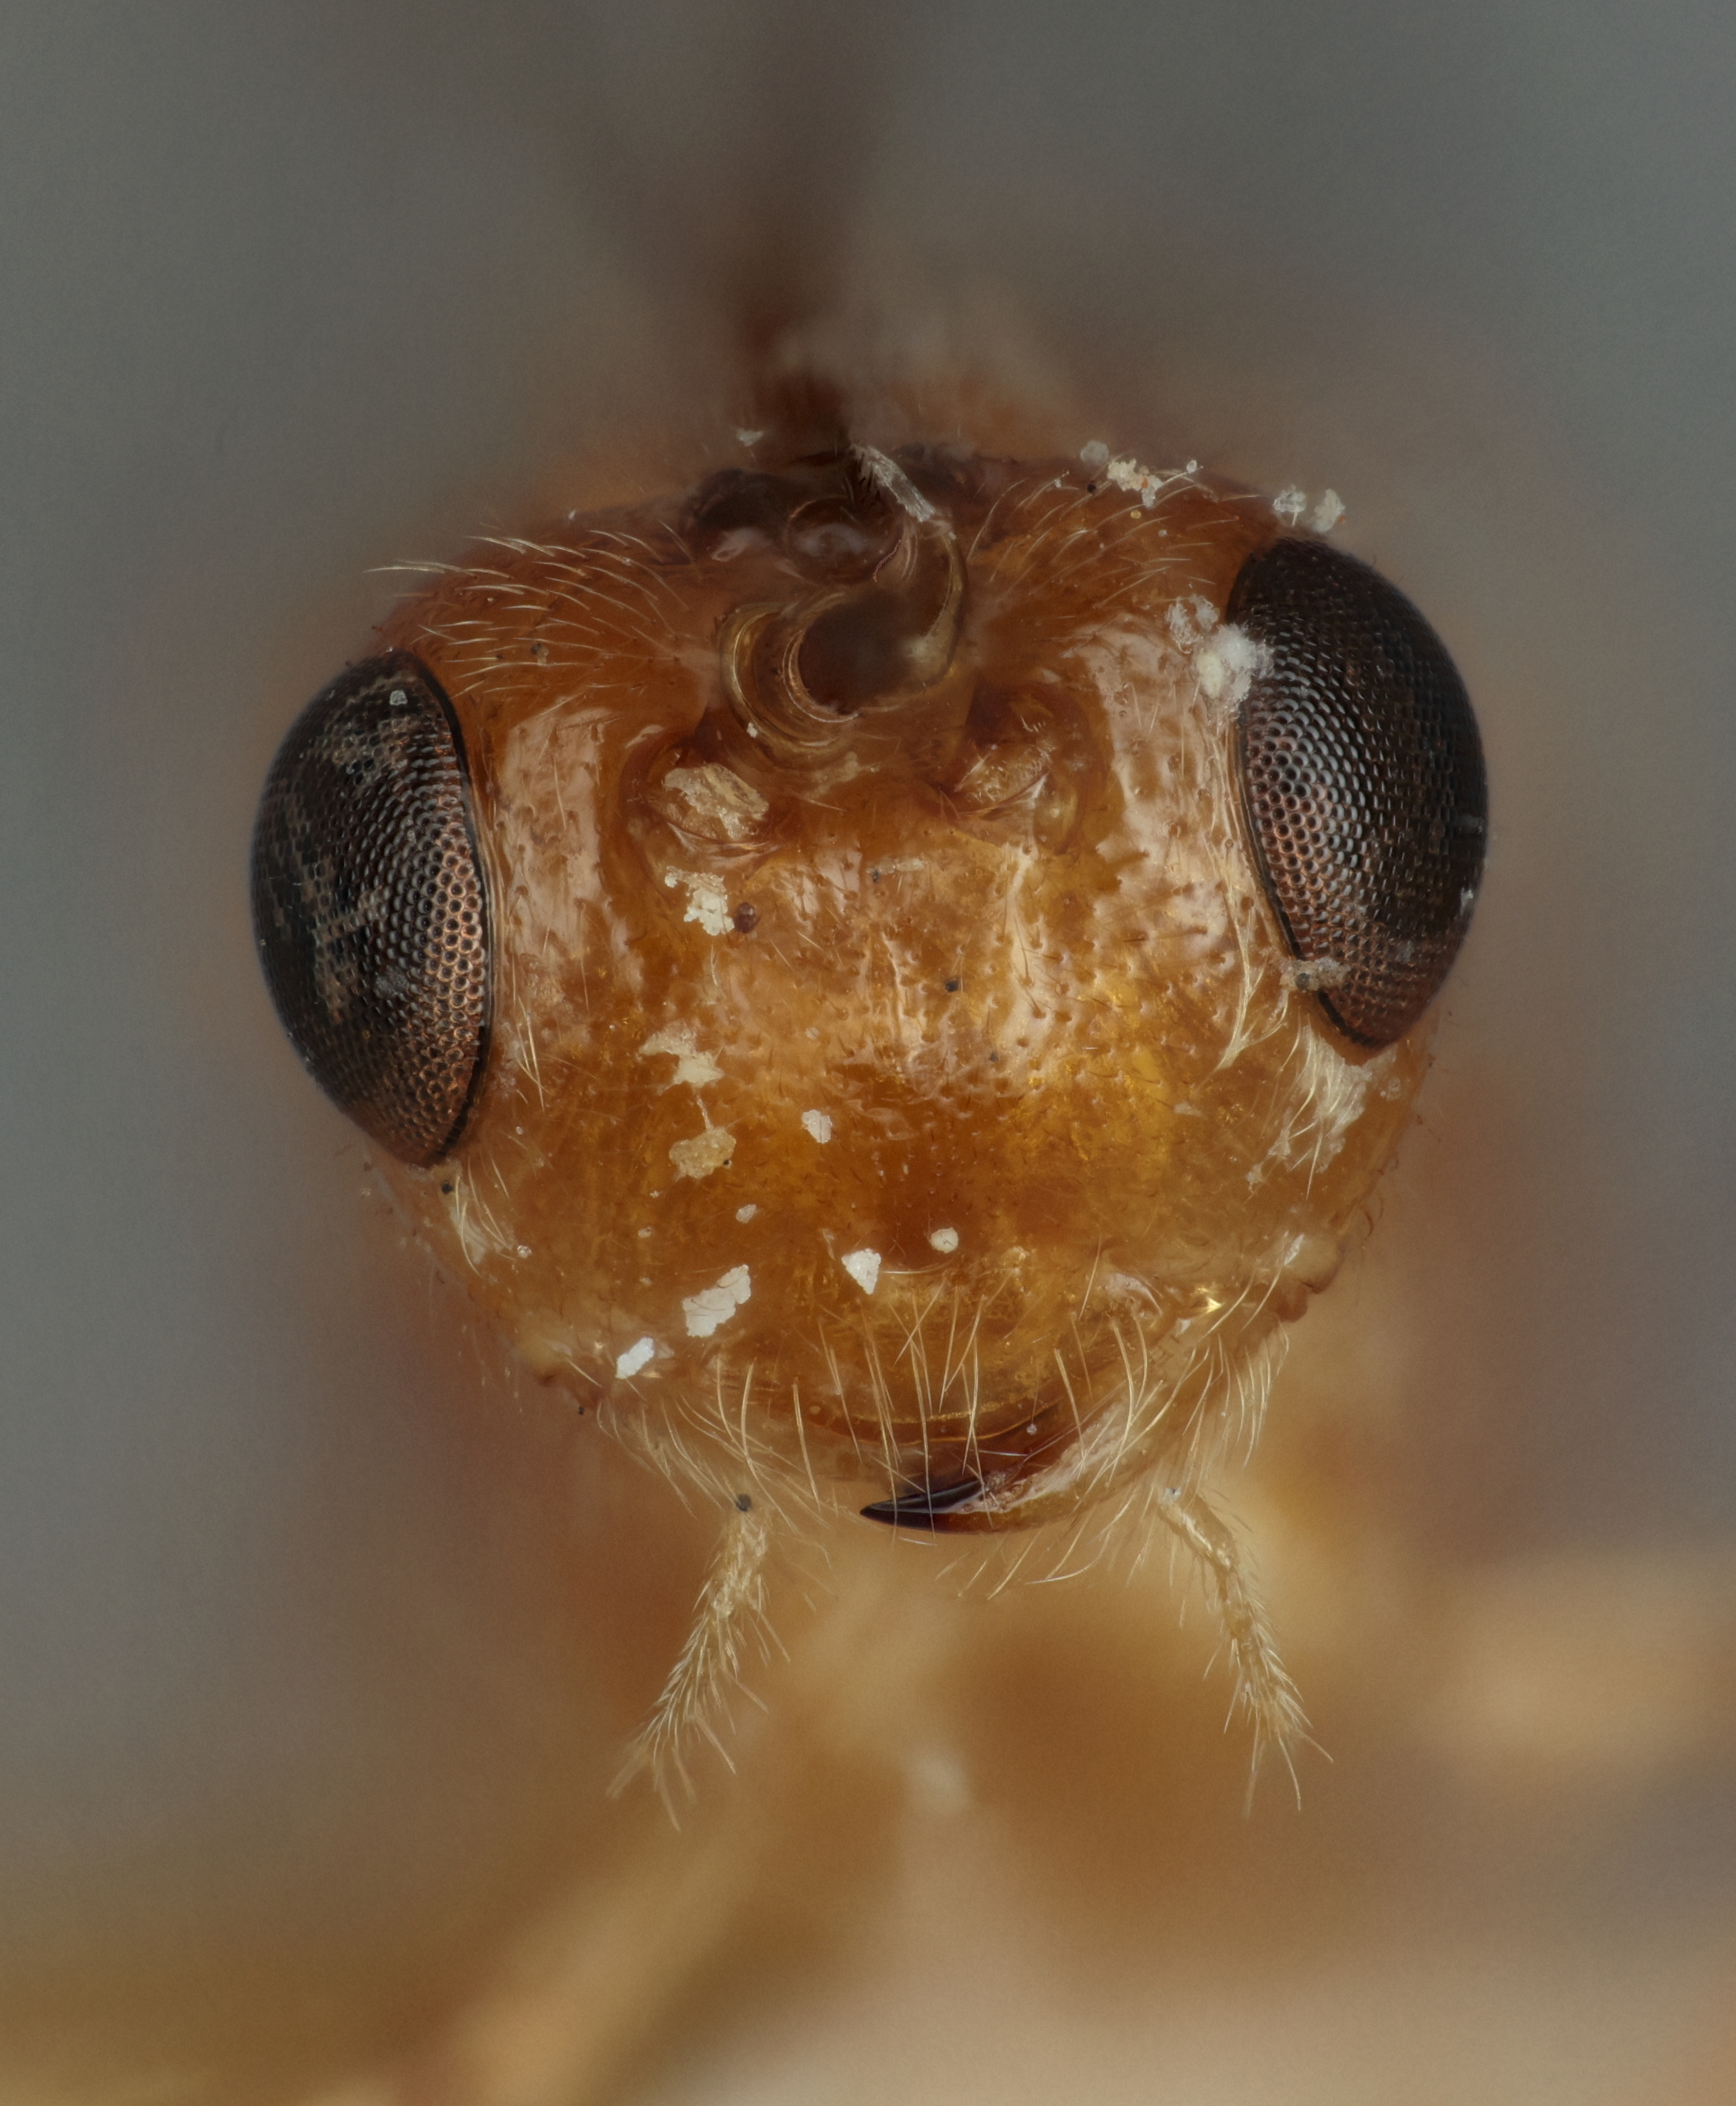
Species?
Opius watersi
